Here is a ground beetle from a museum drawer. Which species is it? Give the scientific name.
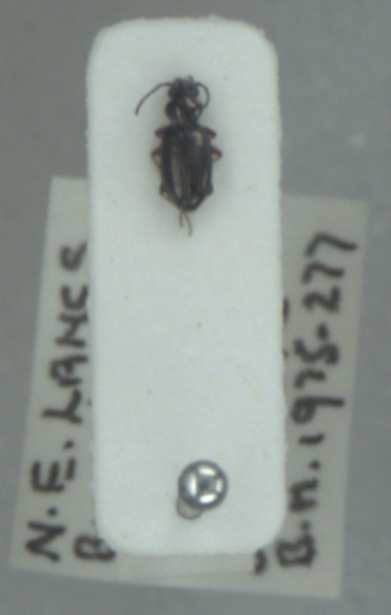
Bembidion lampros
